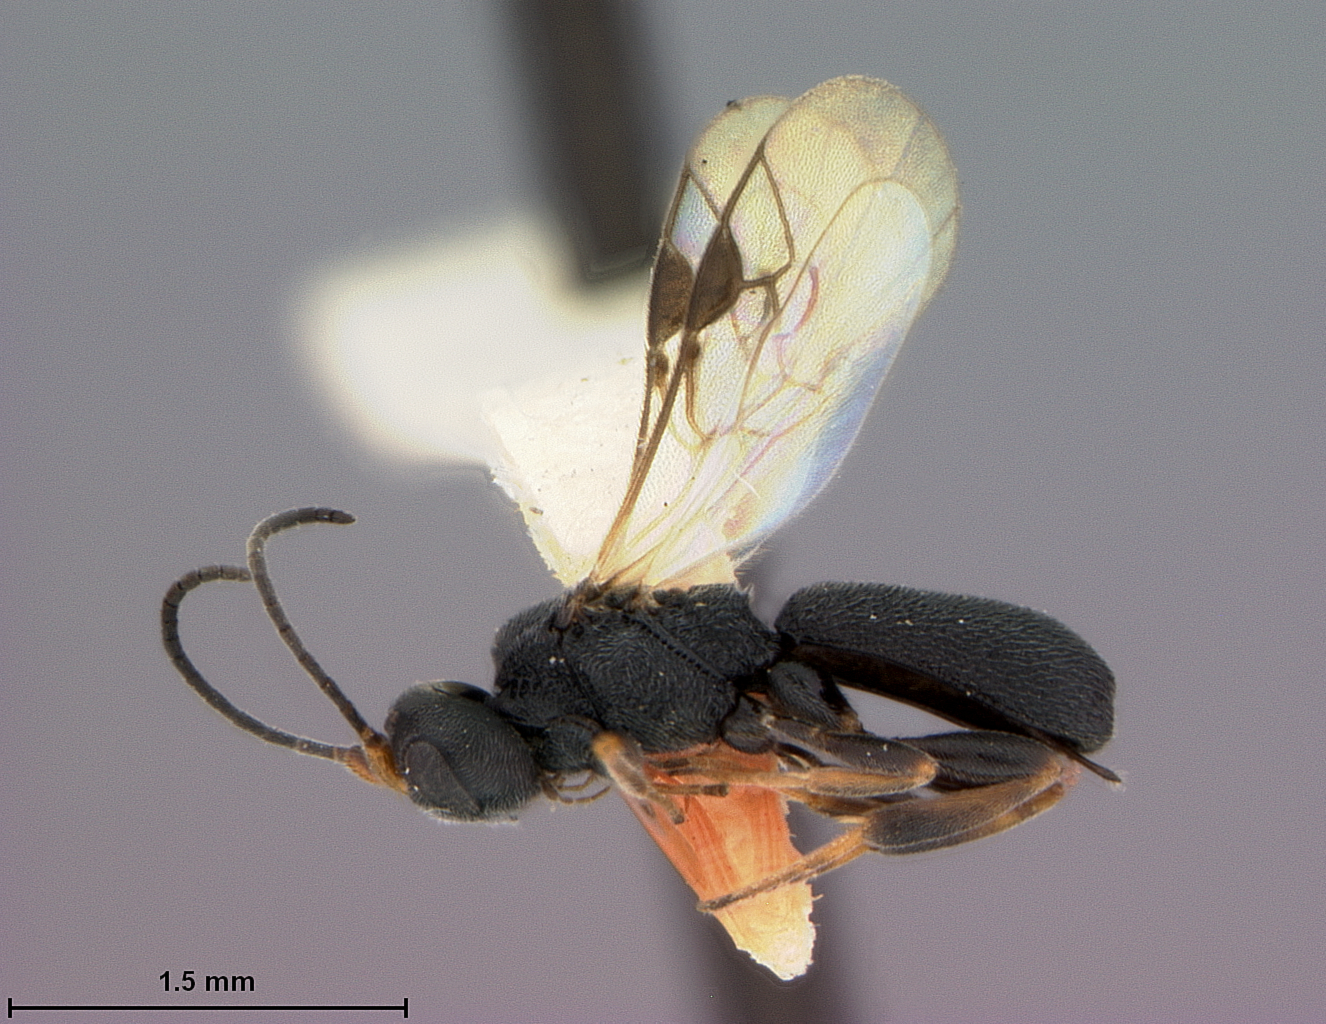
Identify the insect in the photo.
Chelonus cosmopteridis
